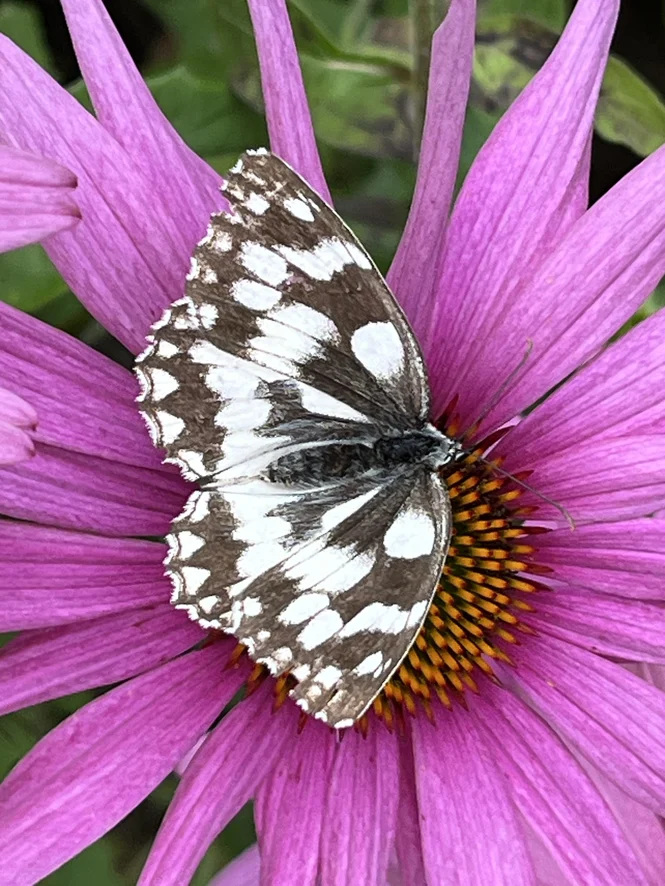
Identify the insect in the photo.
Melanargia galathea
